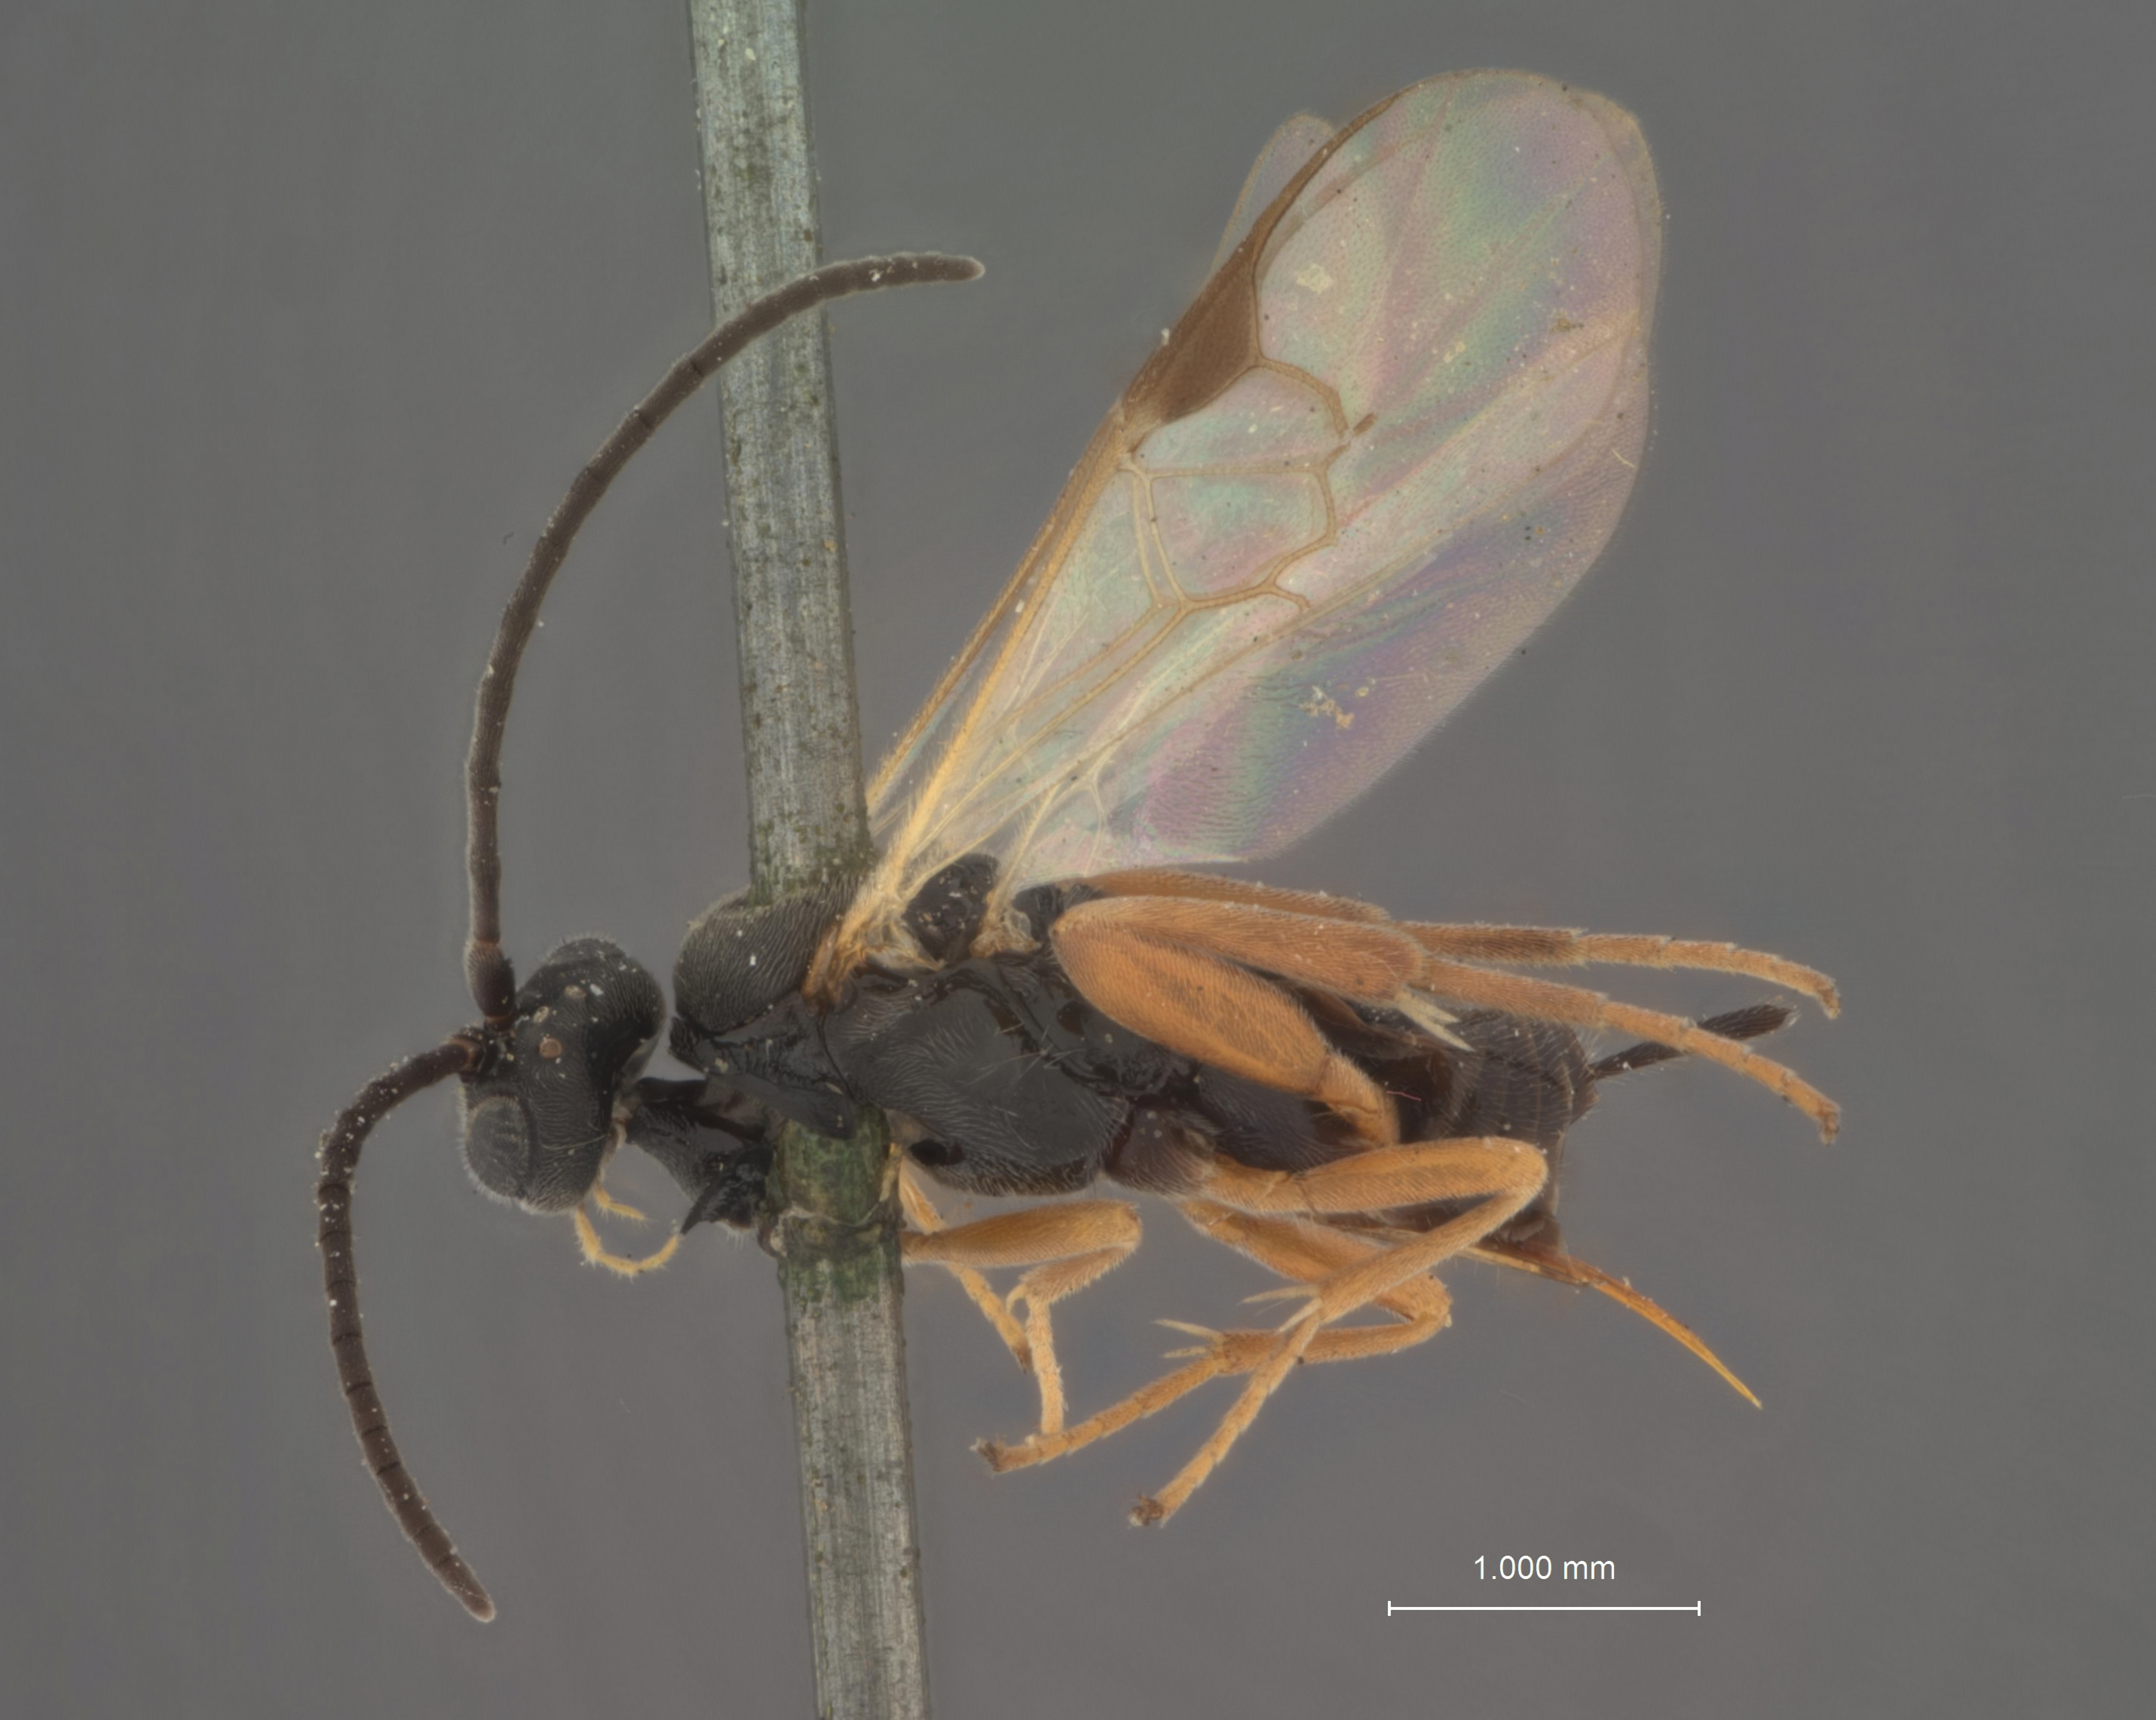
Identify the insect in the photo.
Apanteles forbesi
